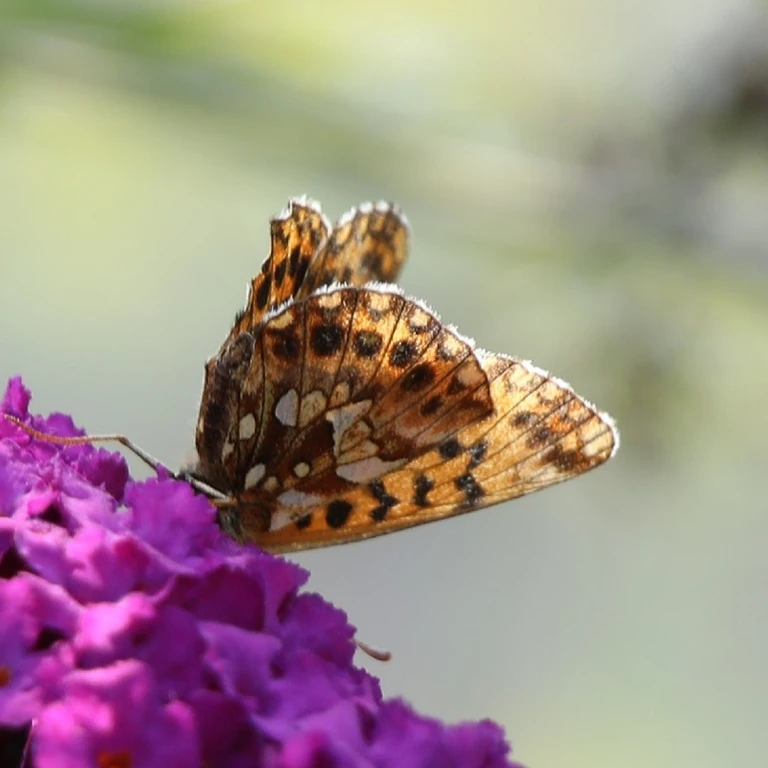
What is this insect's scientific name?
Boloria dia
